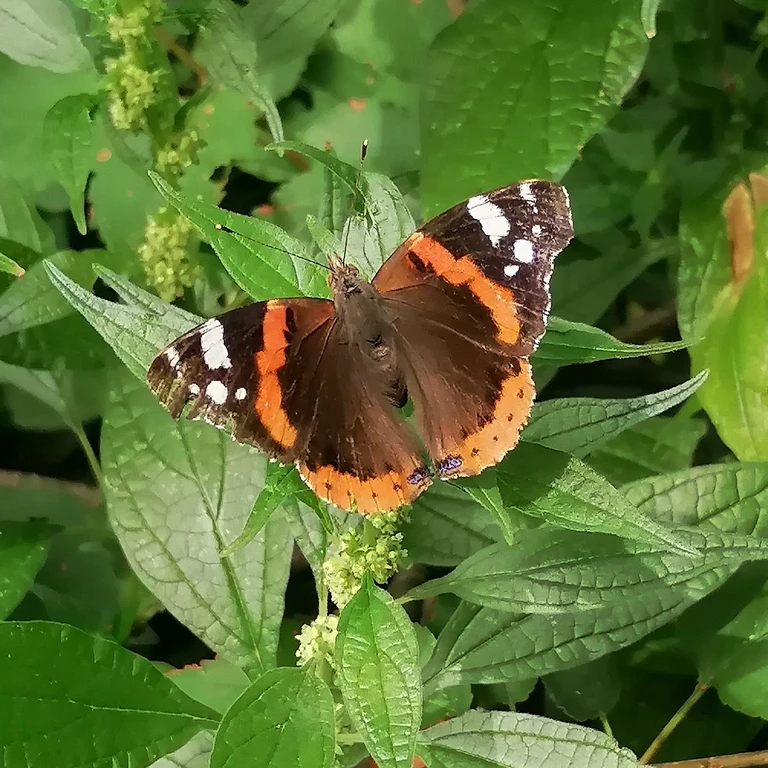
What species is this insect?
Vanessa atalanta
